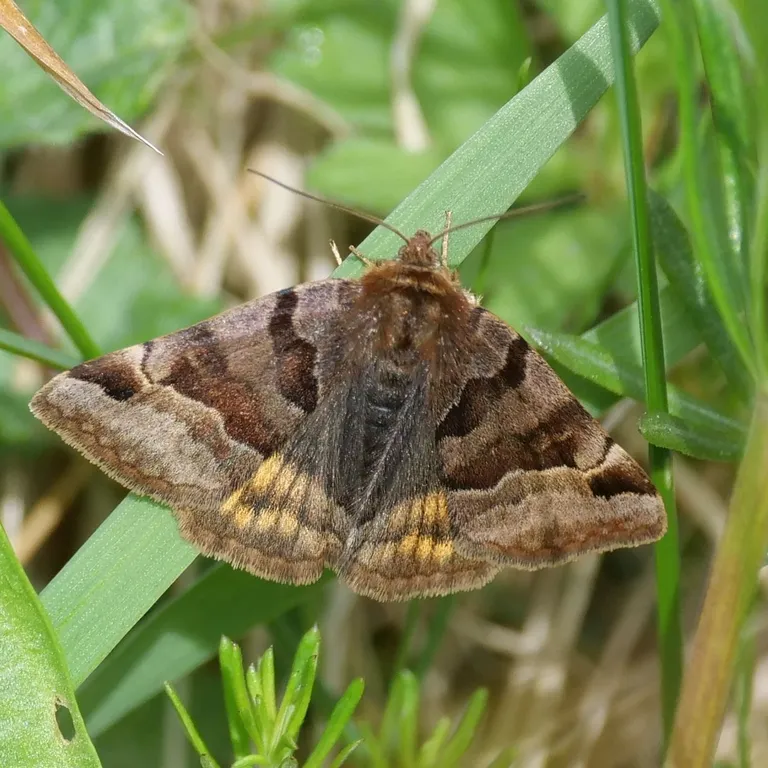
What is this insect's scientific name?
Euclidia glyphica
